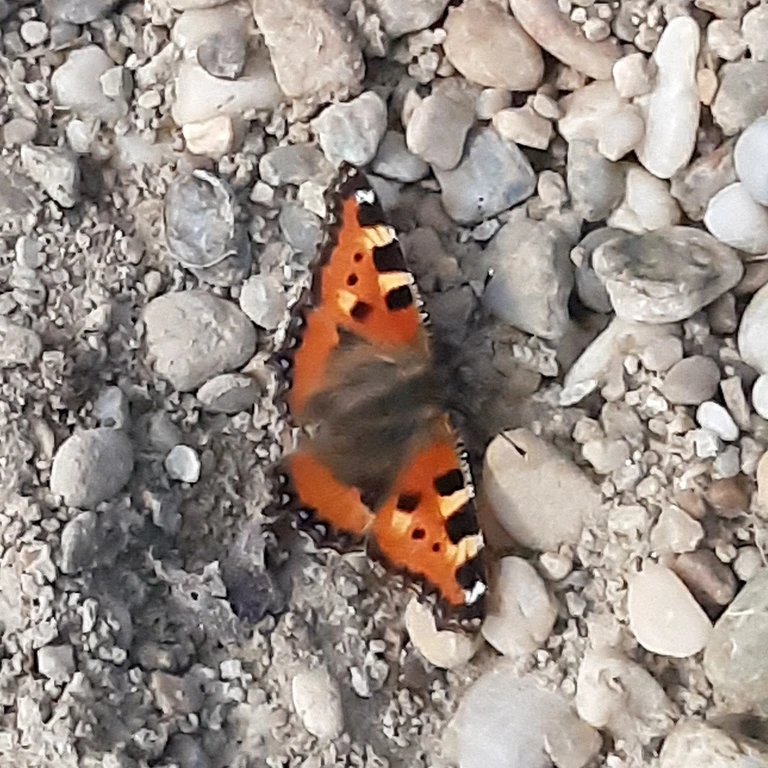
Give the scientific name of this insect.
Aglais urticae
